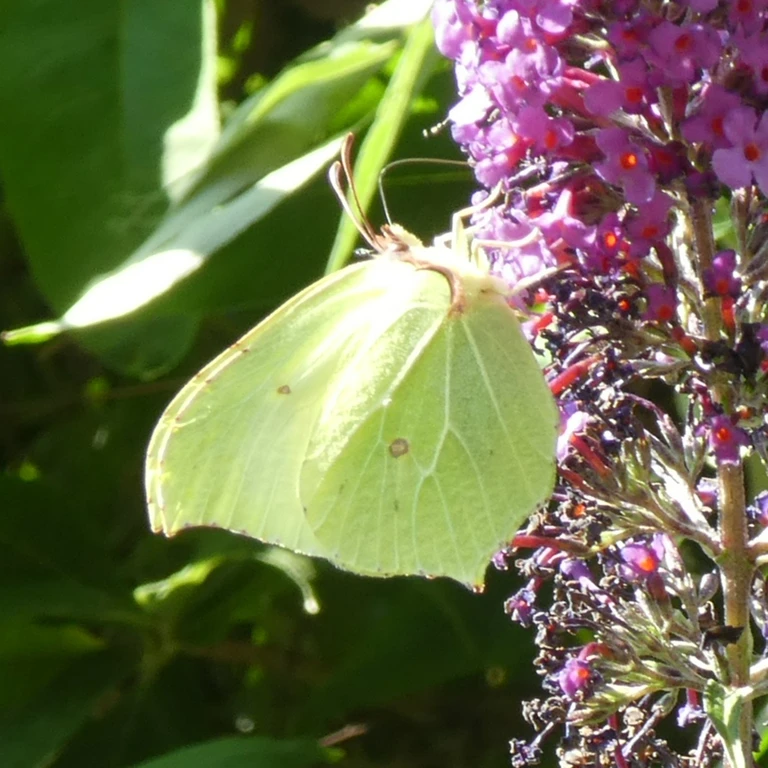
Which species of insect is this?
Gonepteryx rhamni
